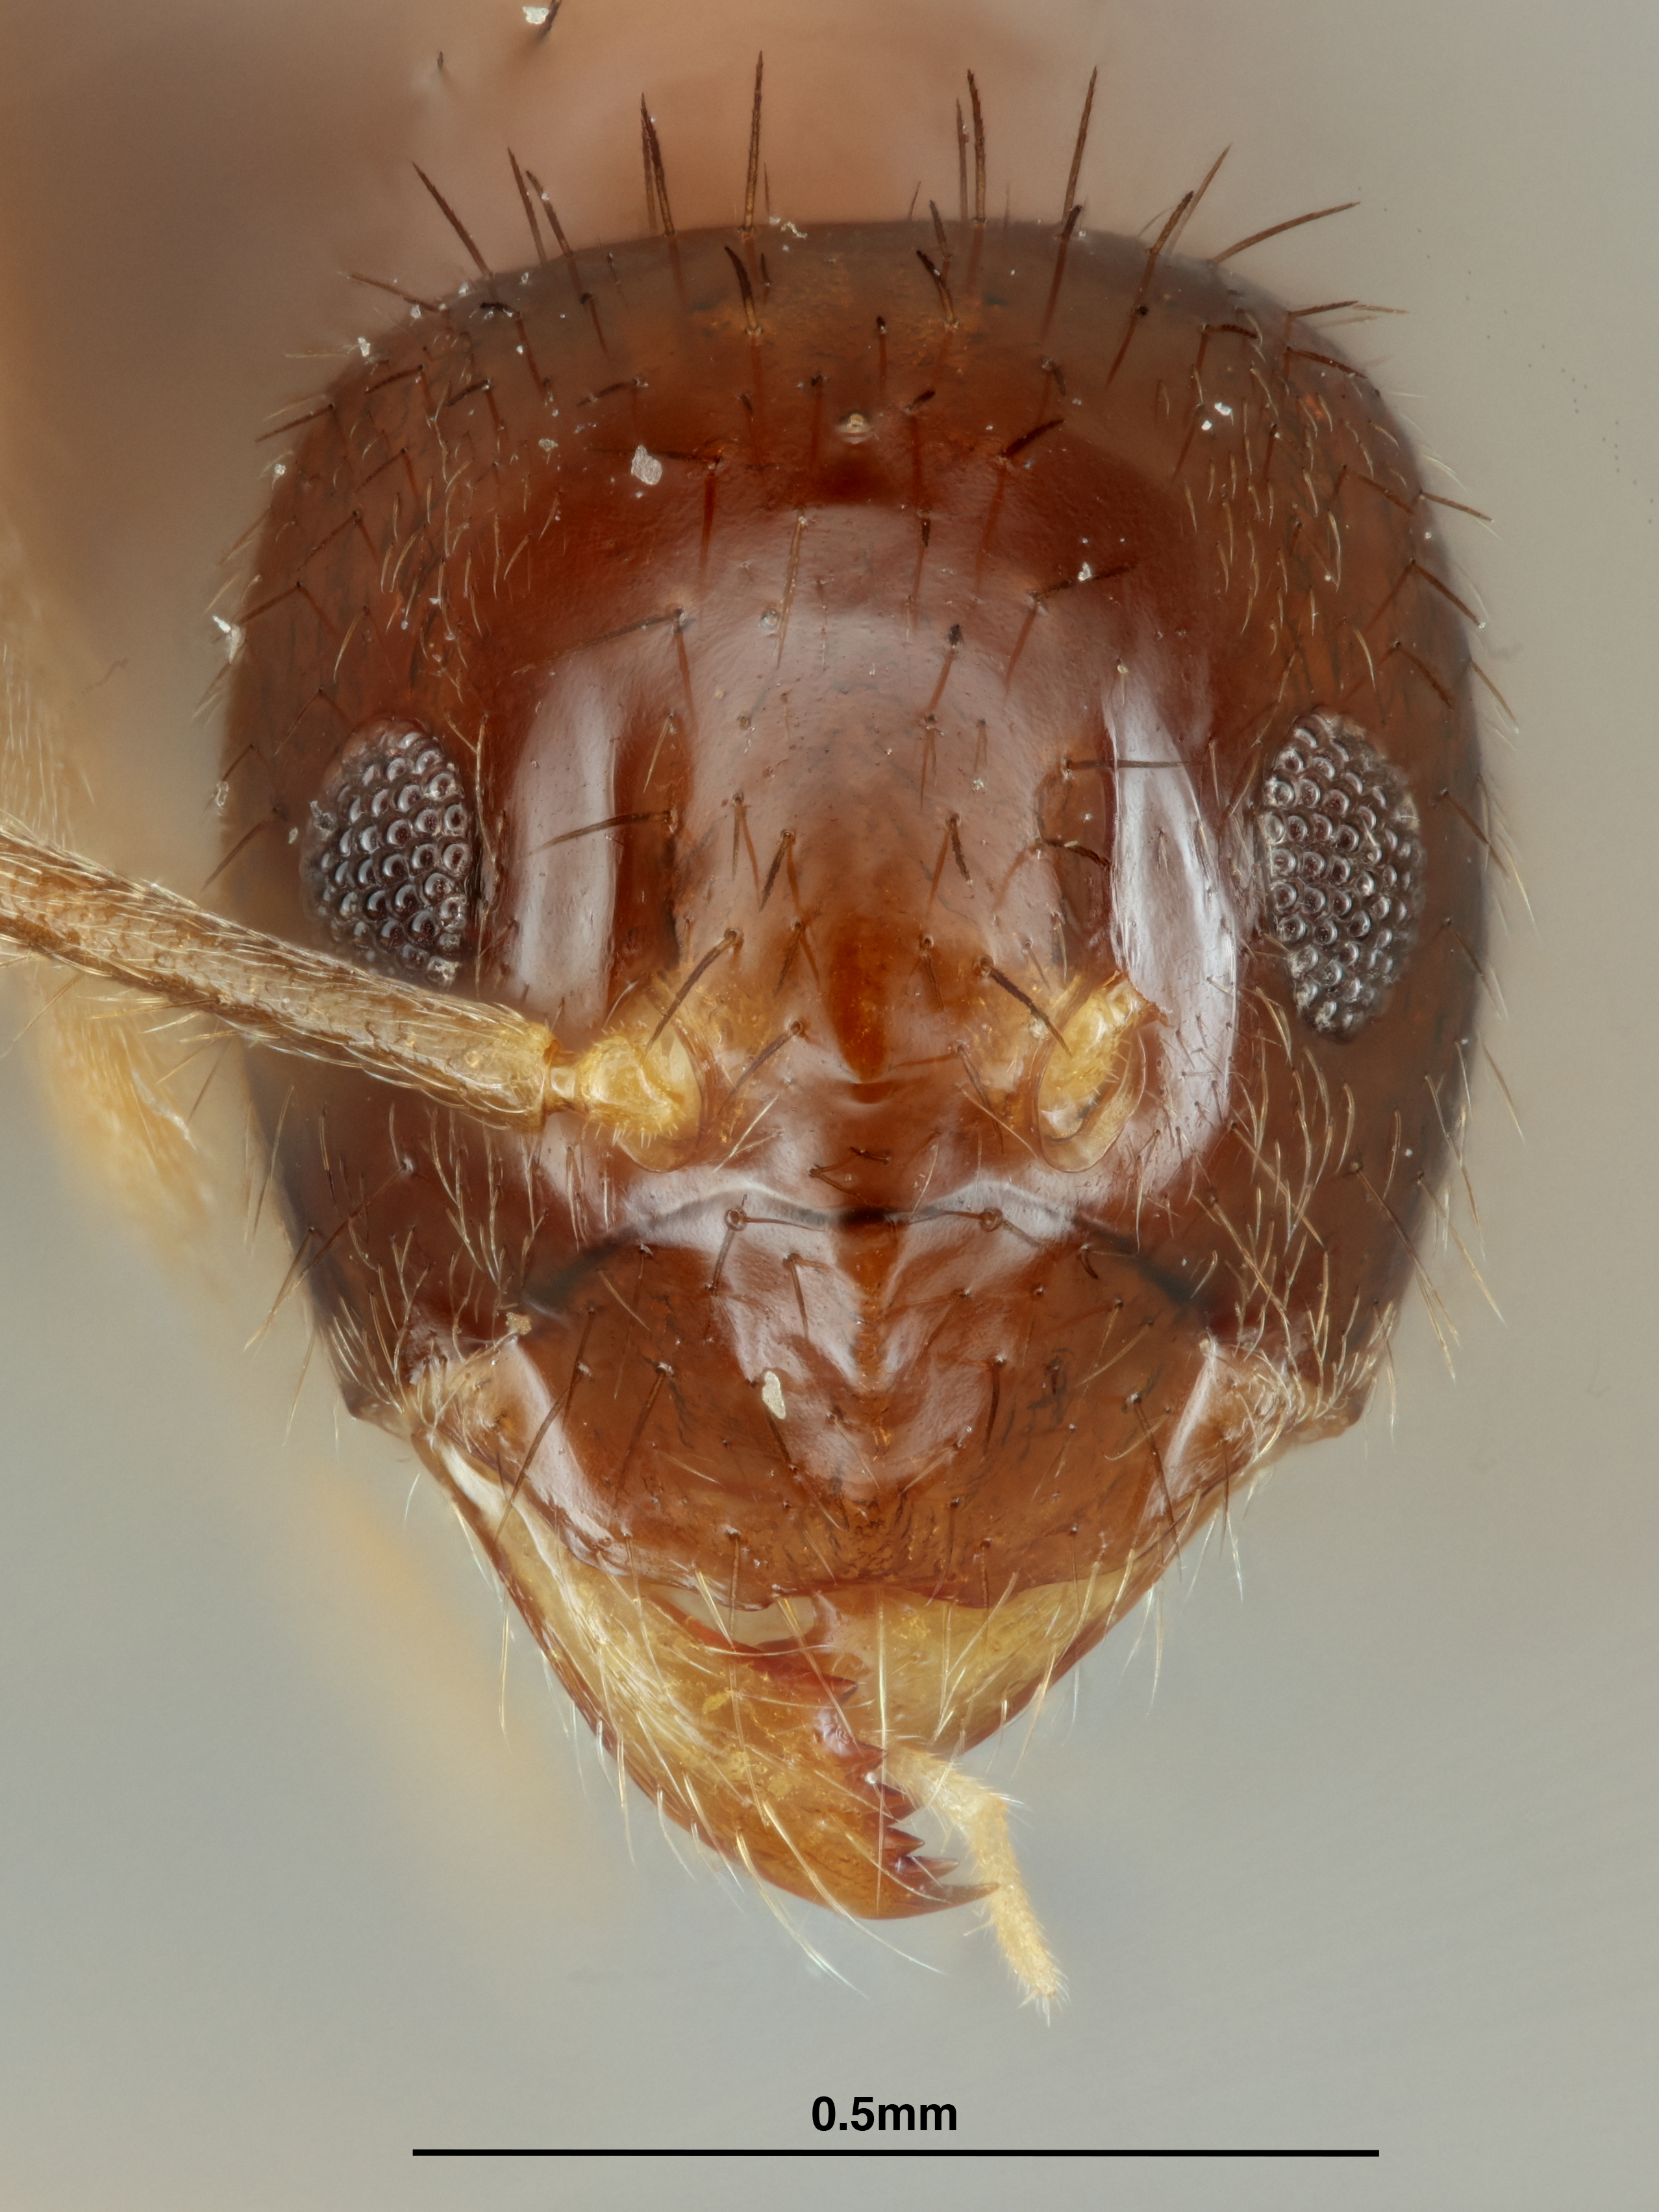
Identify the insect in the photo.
Nylanderia pini
